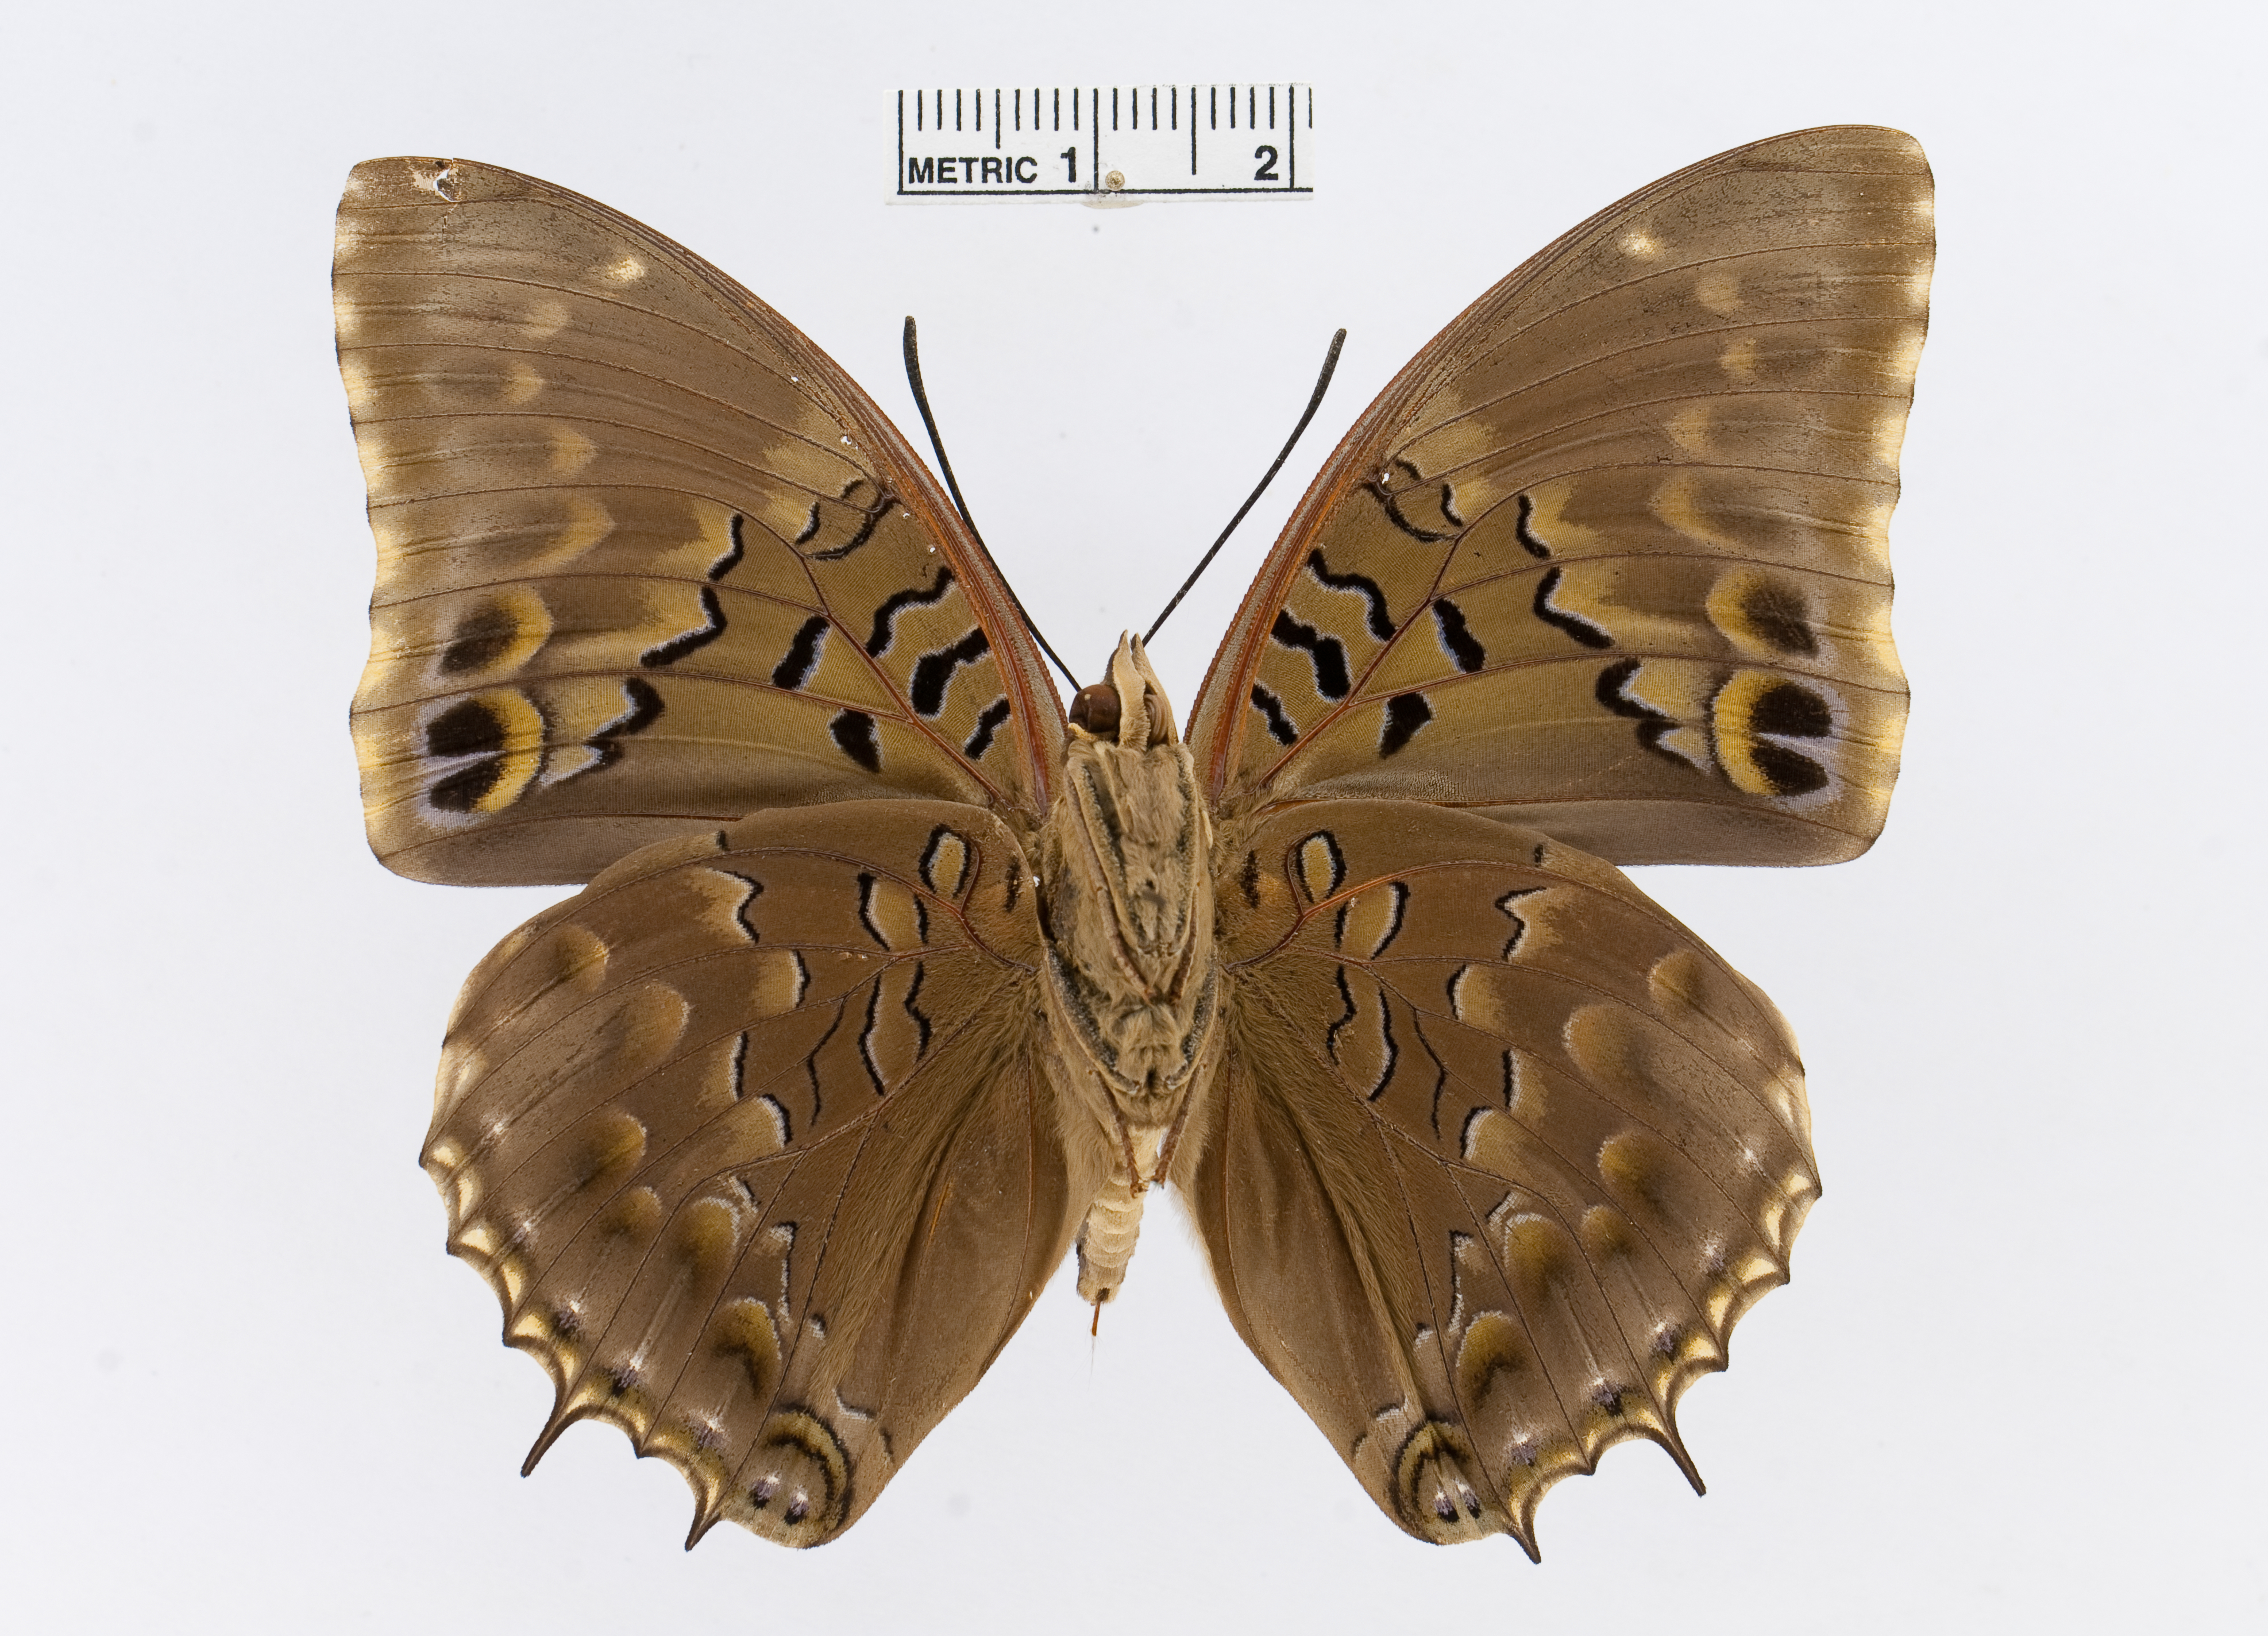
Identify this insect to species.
Charaxes tiridates
